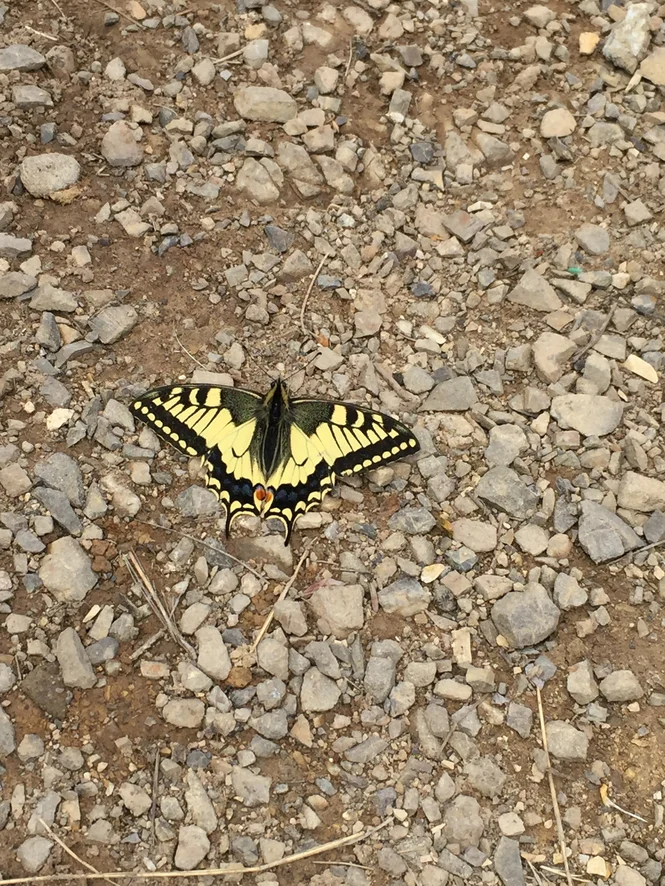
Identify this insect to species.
Papilio machaon
